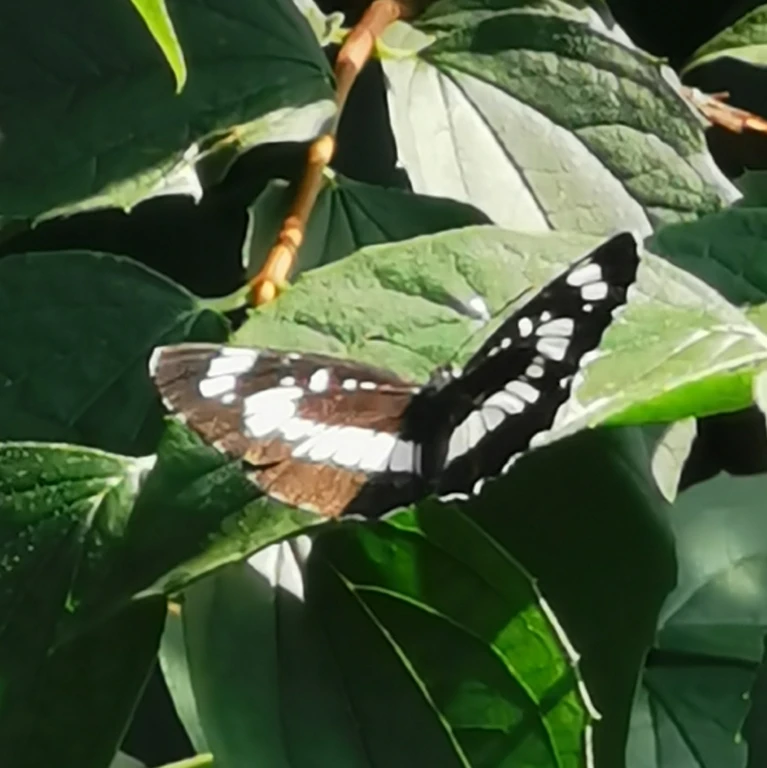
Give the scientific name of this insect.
Neptis rivularis
